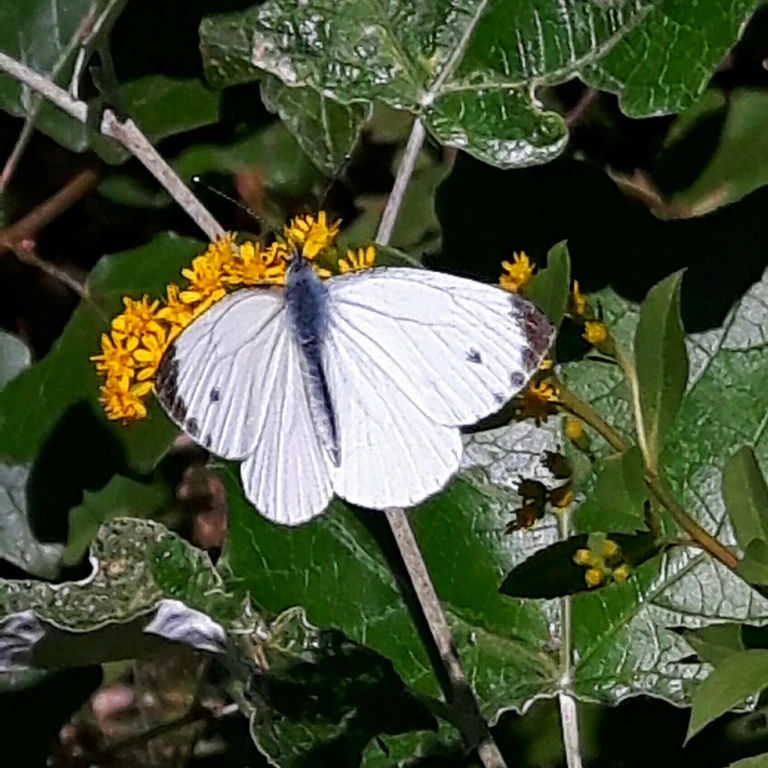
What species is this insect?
Pieris napi
